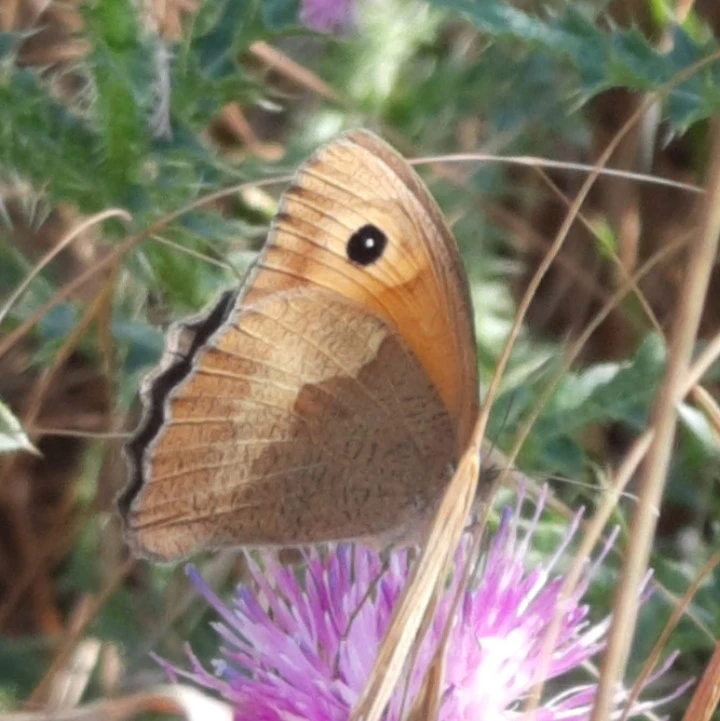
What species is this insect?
Maniola jurtina
